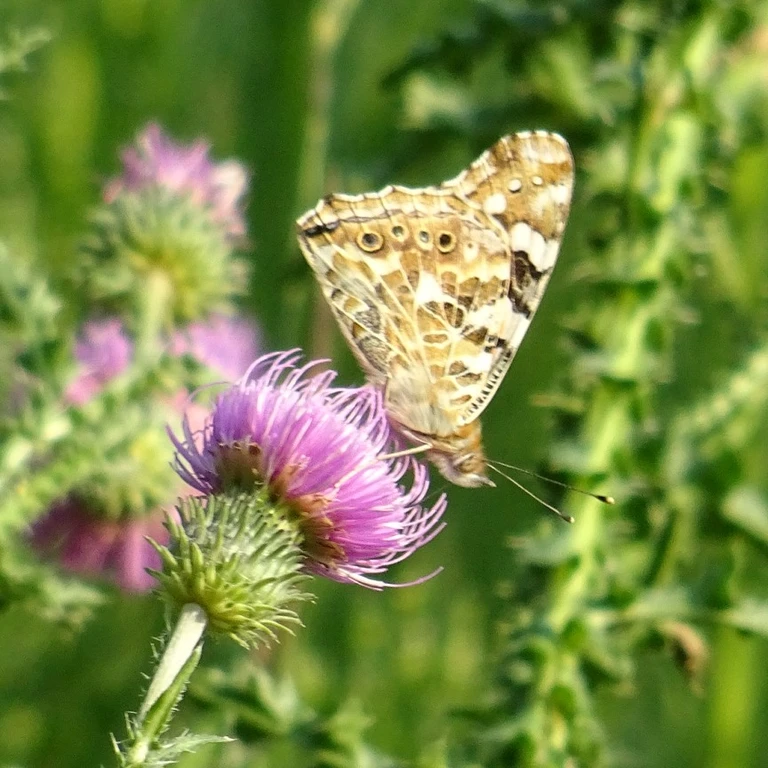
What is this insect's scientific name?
Vanessa cardui
